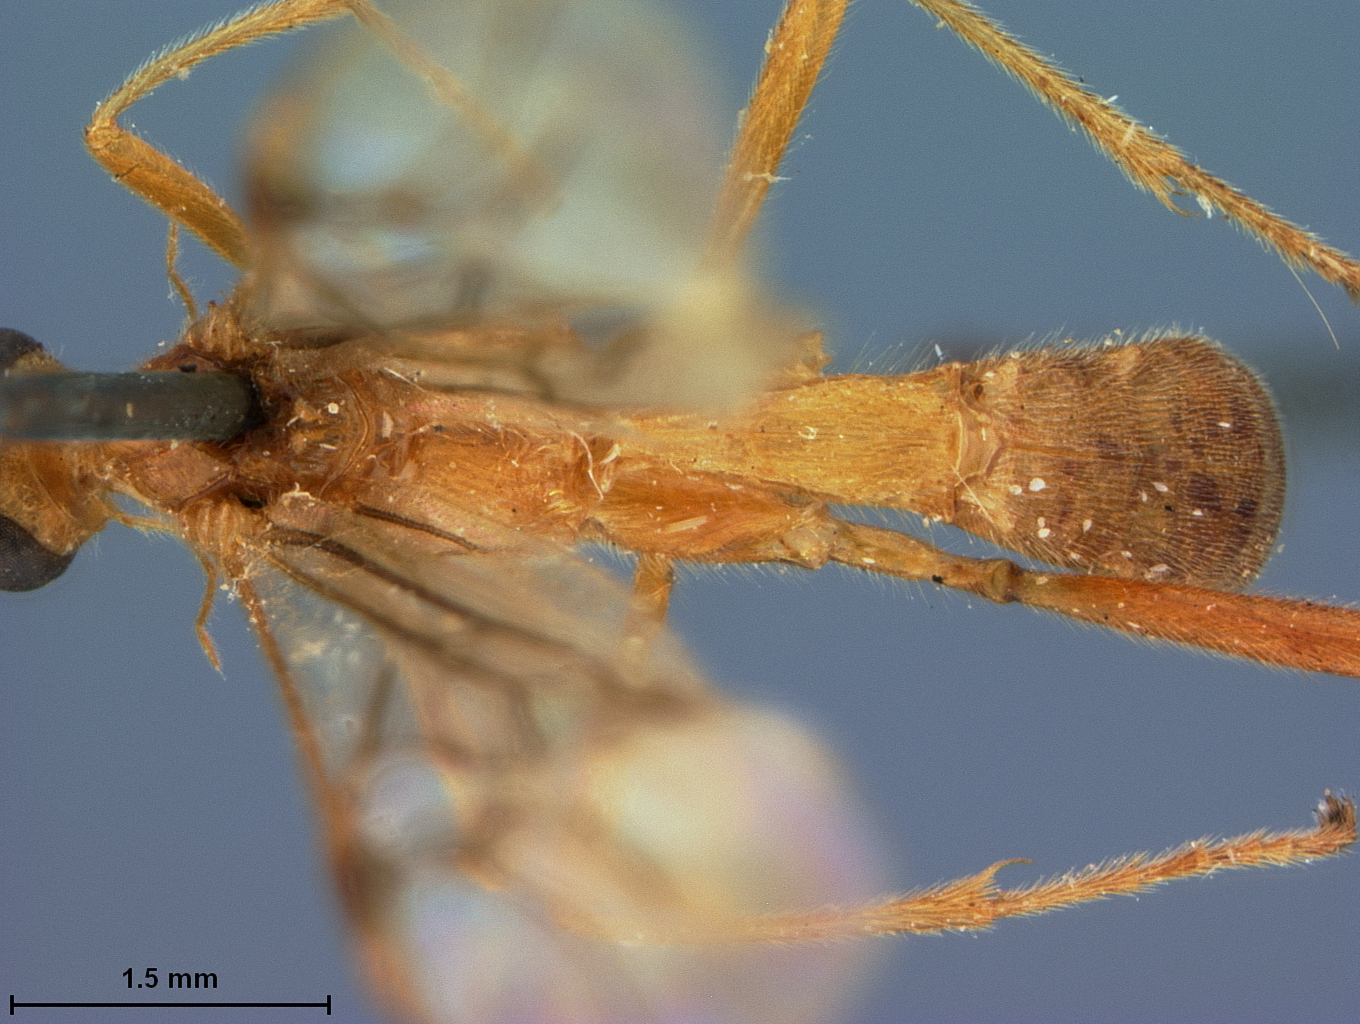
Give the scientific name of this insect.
Megarhogas szepligetii
